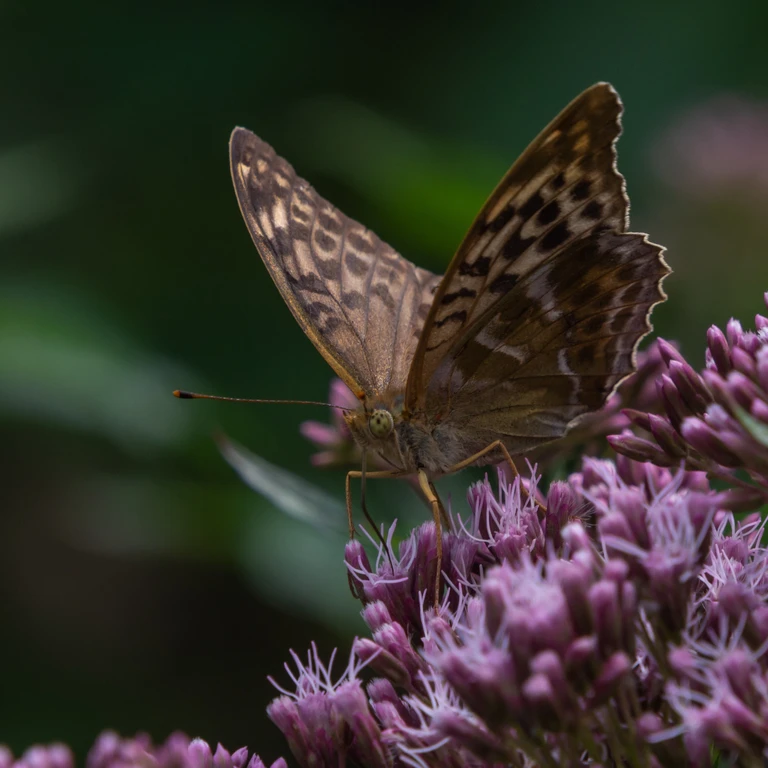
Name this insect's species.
Argynnis paphia
